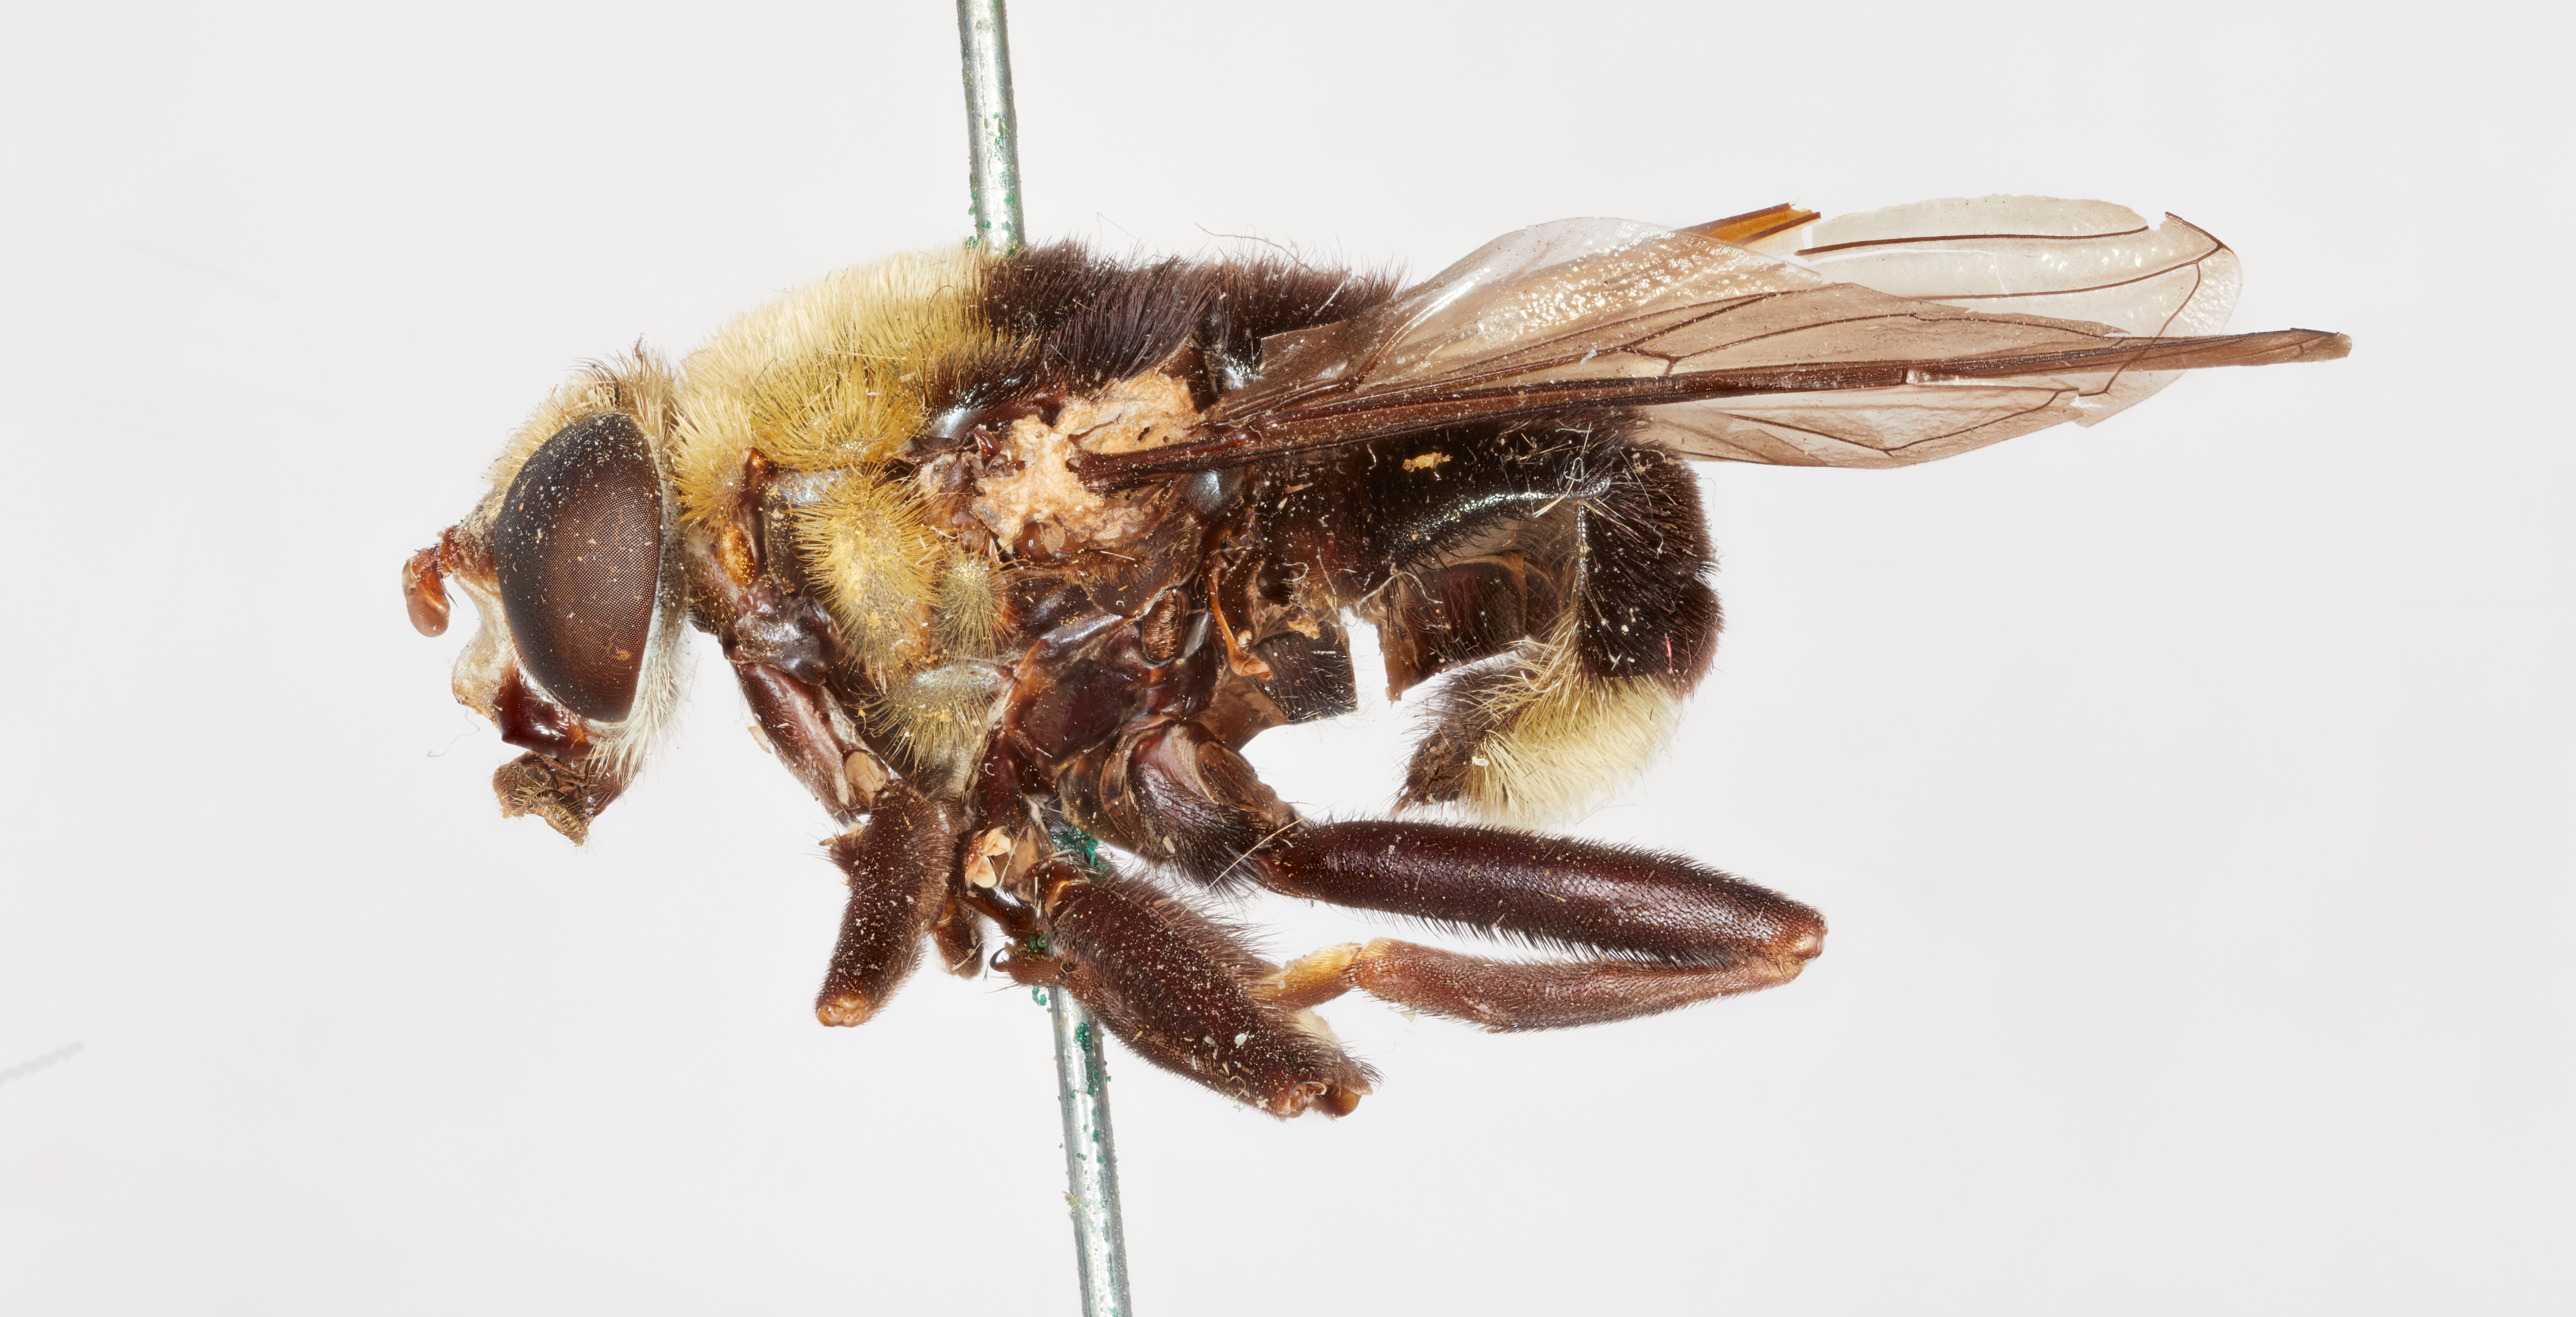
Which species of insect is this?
Hadromyia grandis
